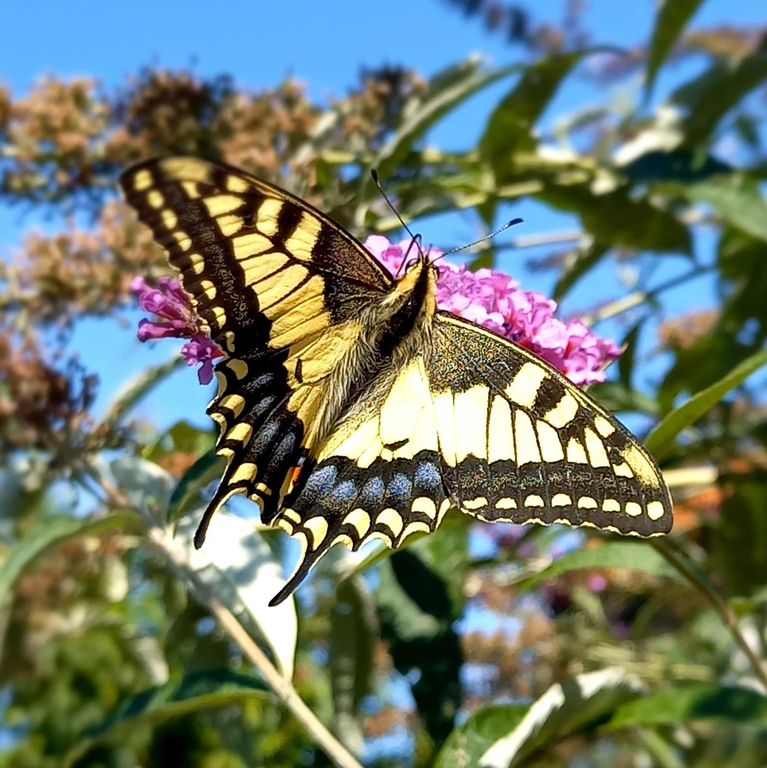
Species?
Papilio machaon
